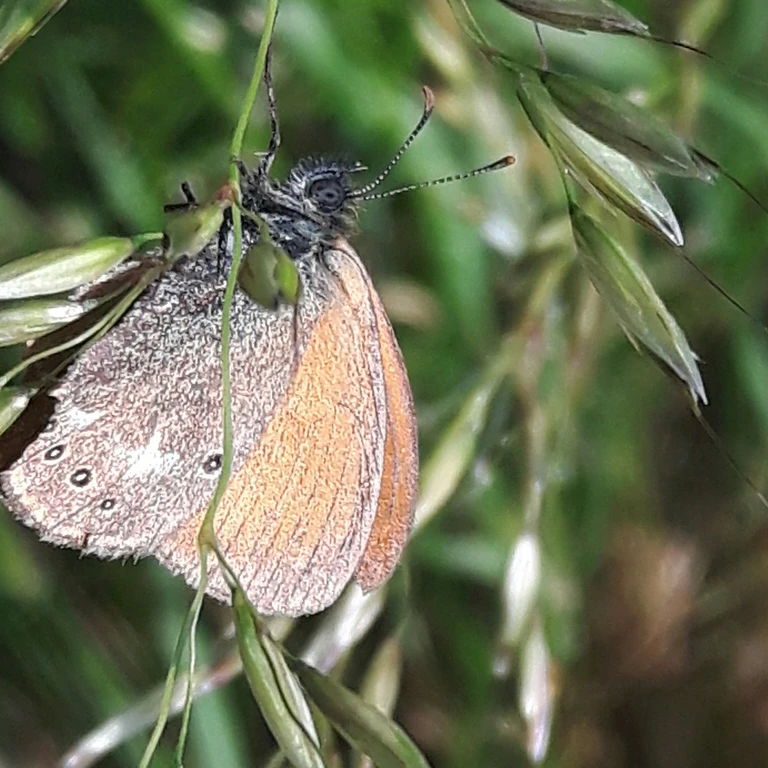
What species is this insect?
Coenonympha glycerion (also Coenonympha iphis)
